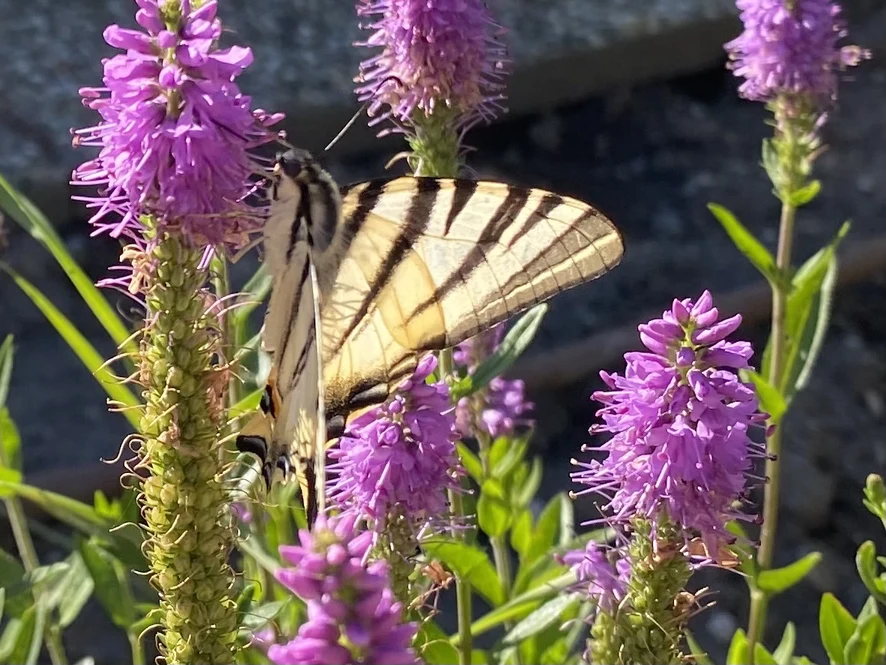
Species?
Iphiclides podalirius
